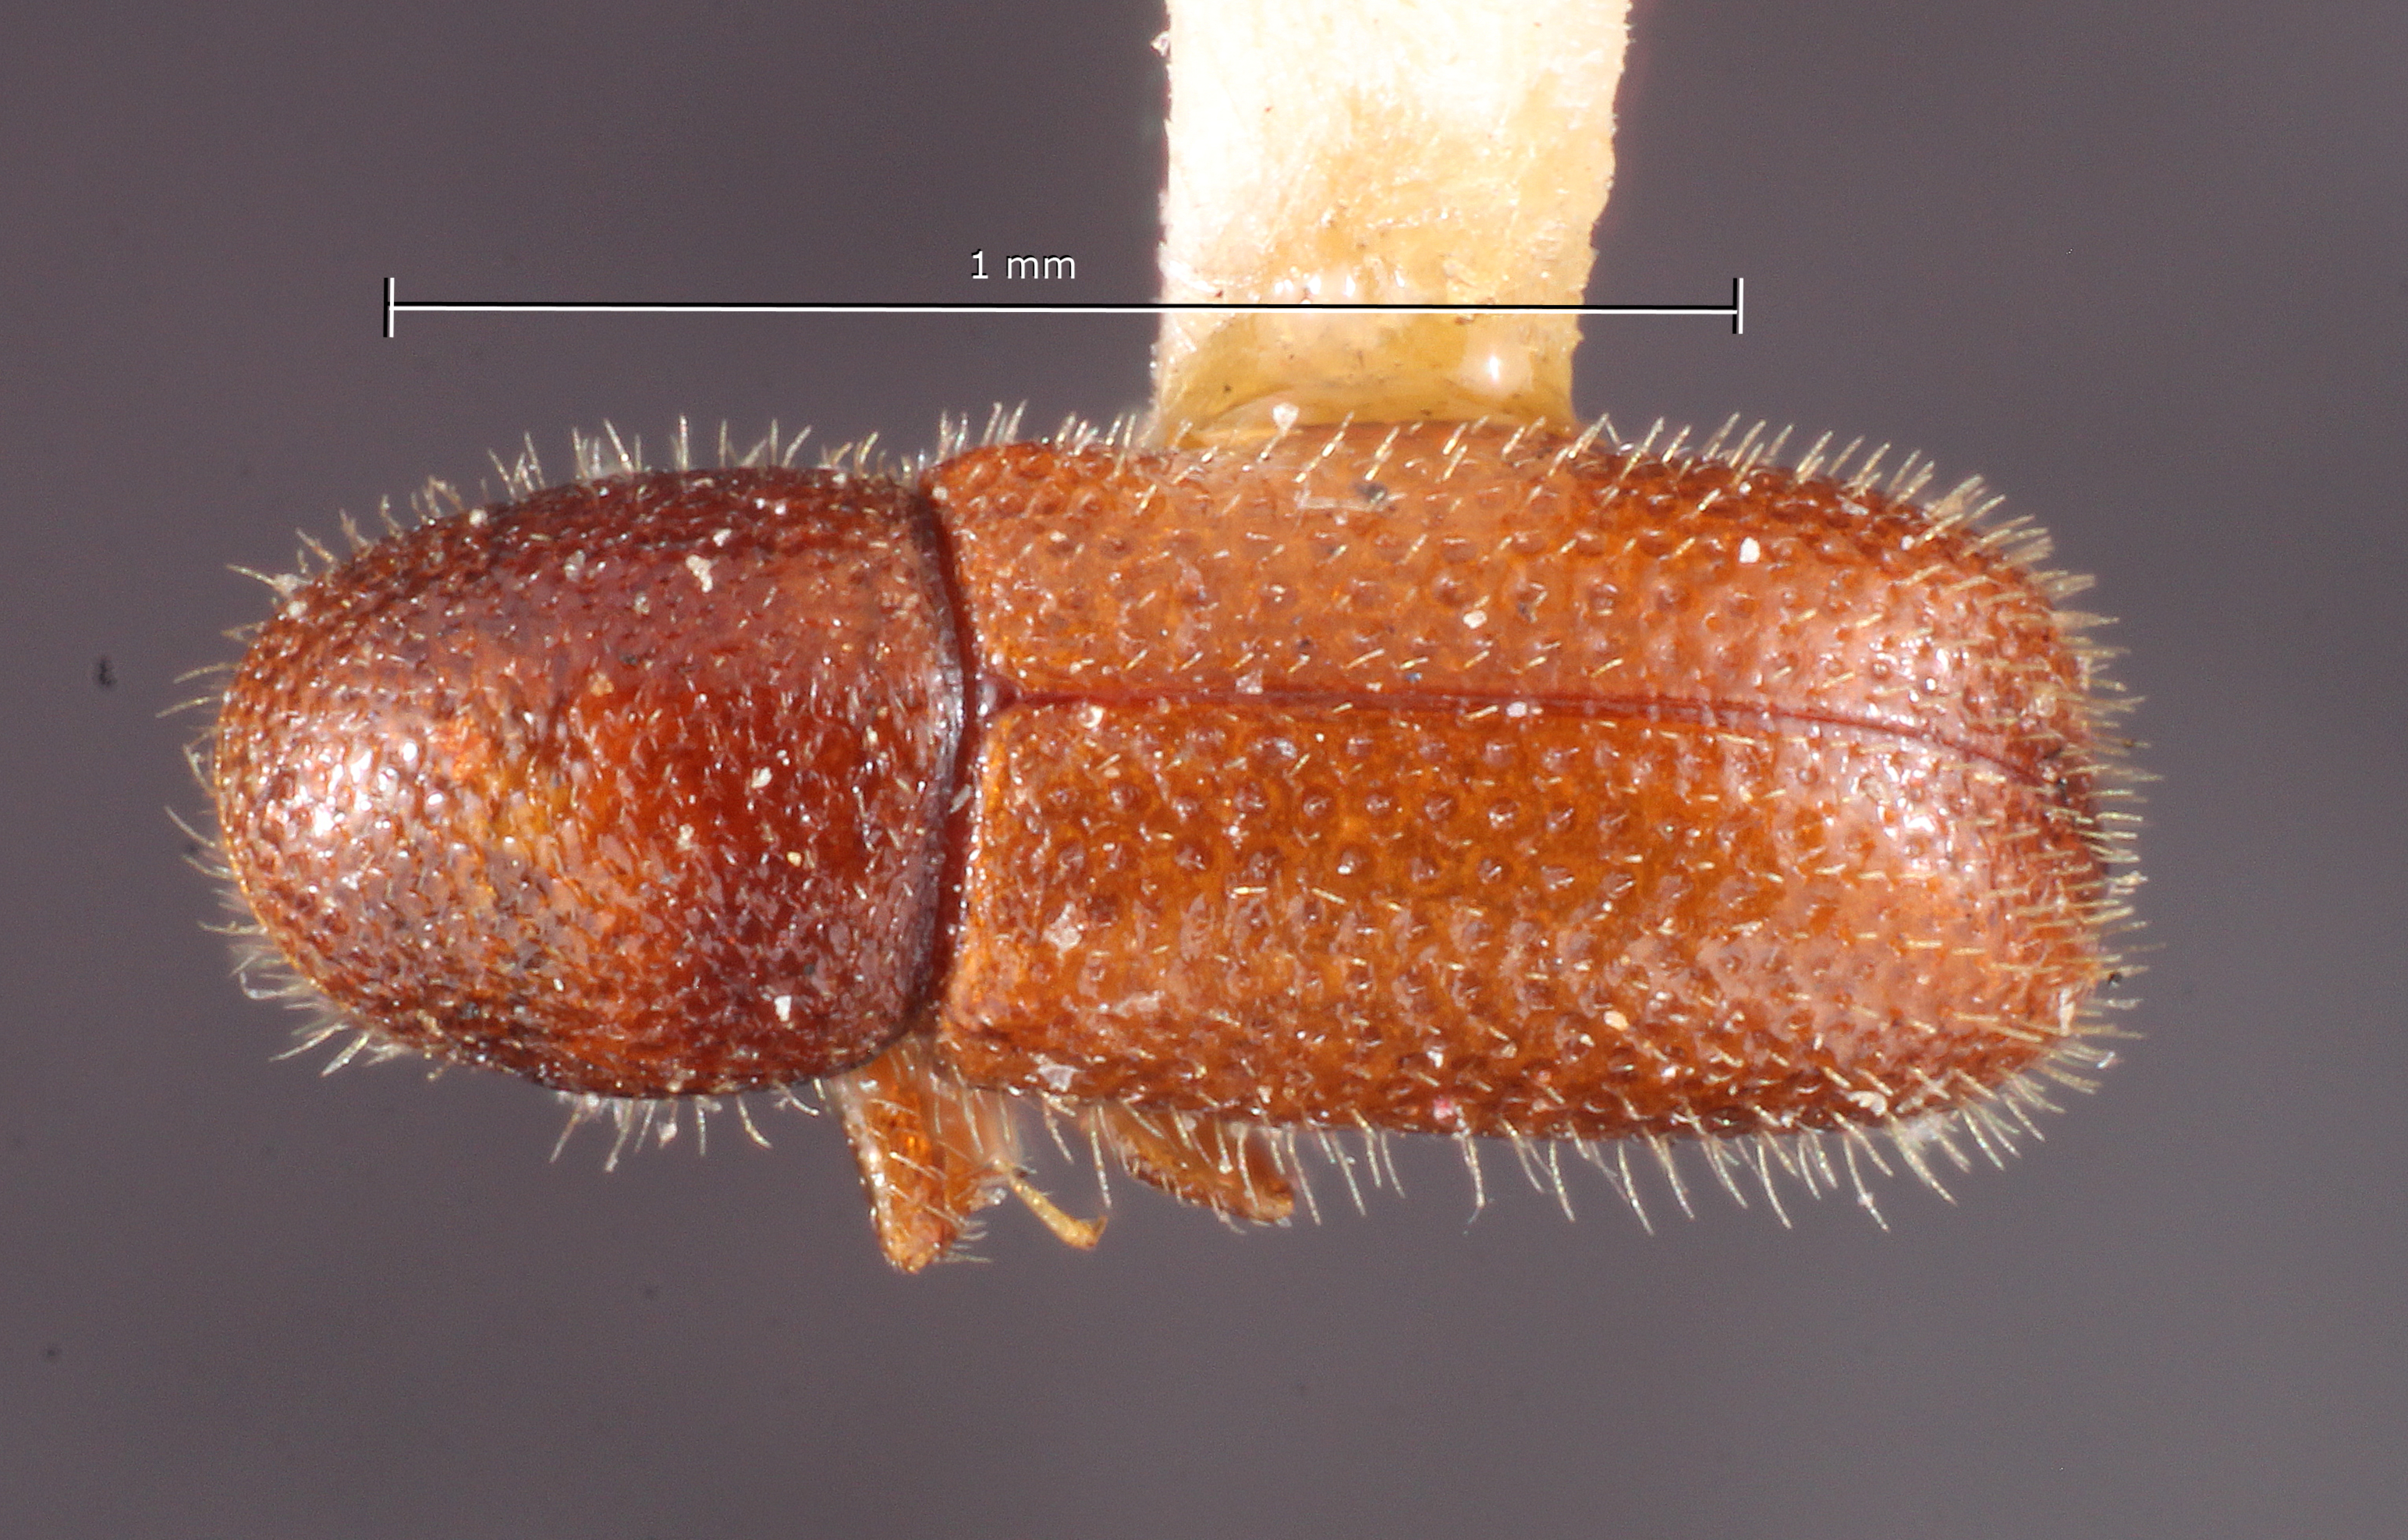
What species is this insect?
Xylocleptes floridensis
